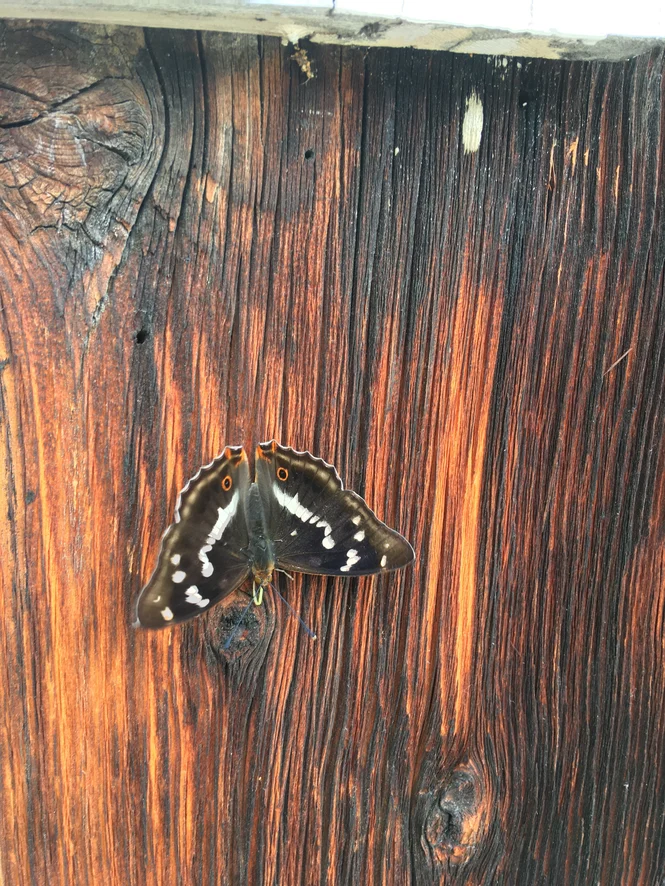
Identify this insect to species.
Apatura iris
